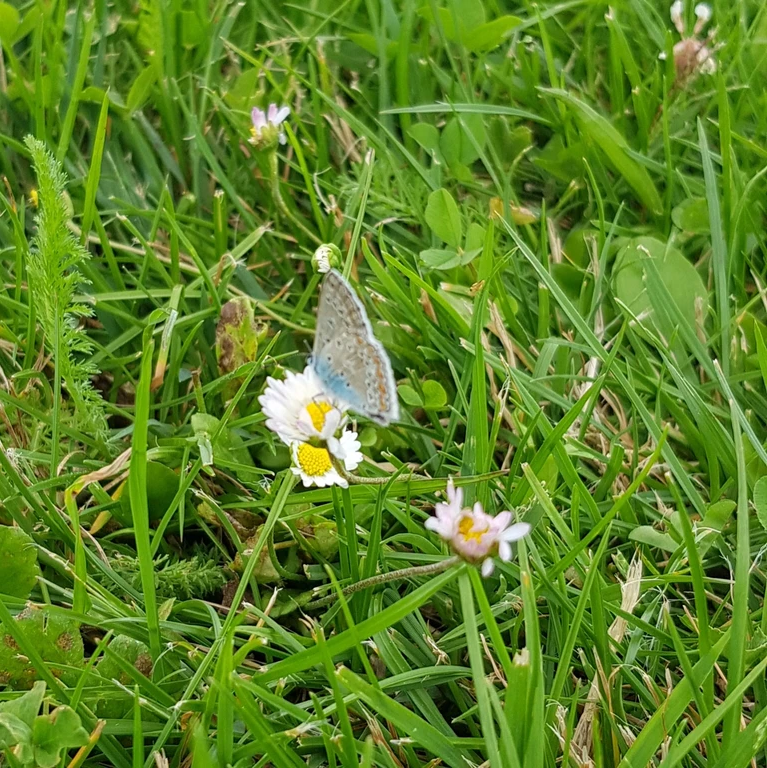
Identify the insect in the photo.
Polyommatus icarus
